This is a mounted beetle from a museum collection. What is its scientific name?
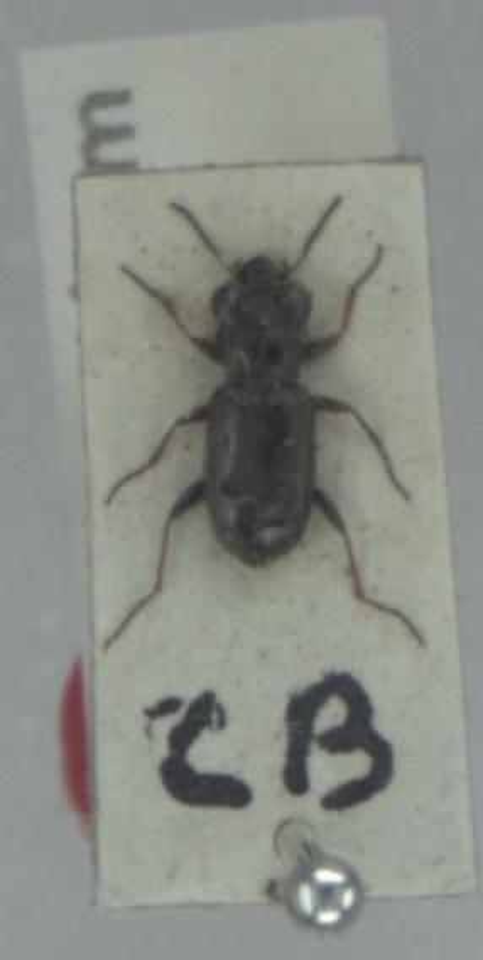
Notiophilus rufipes
